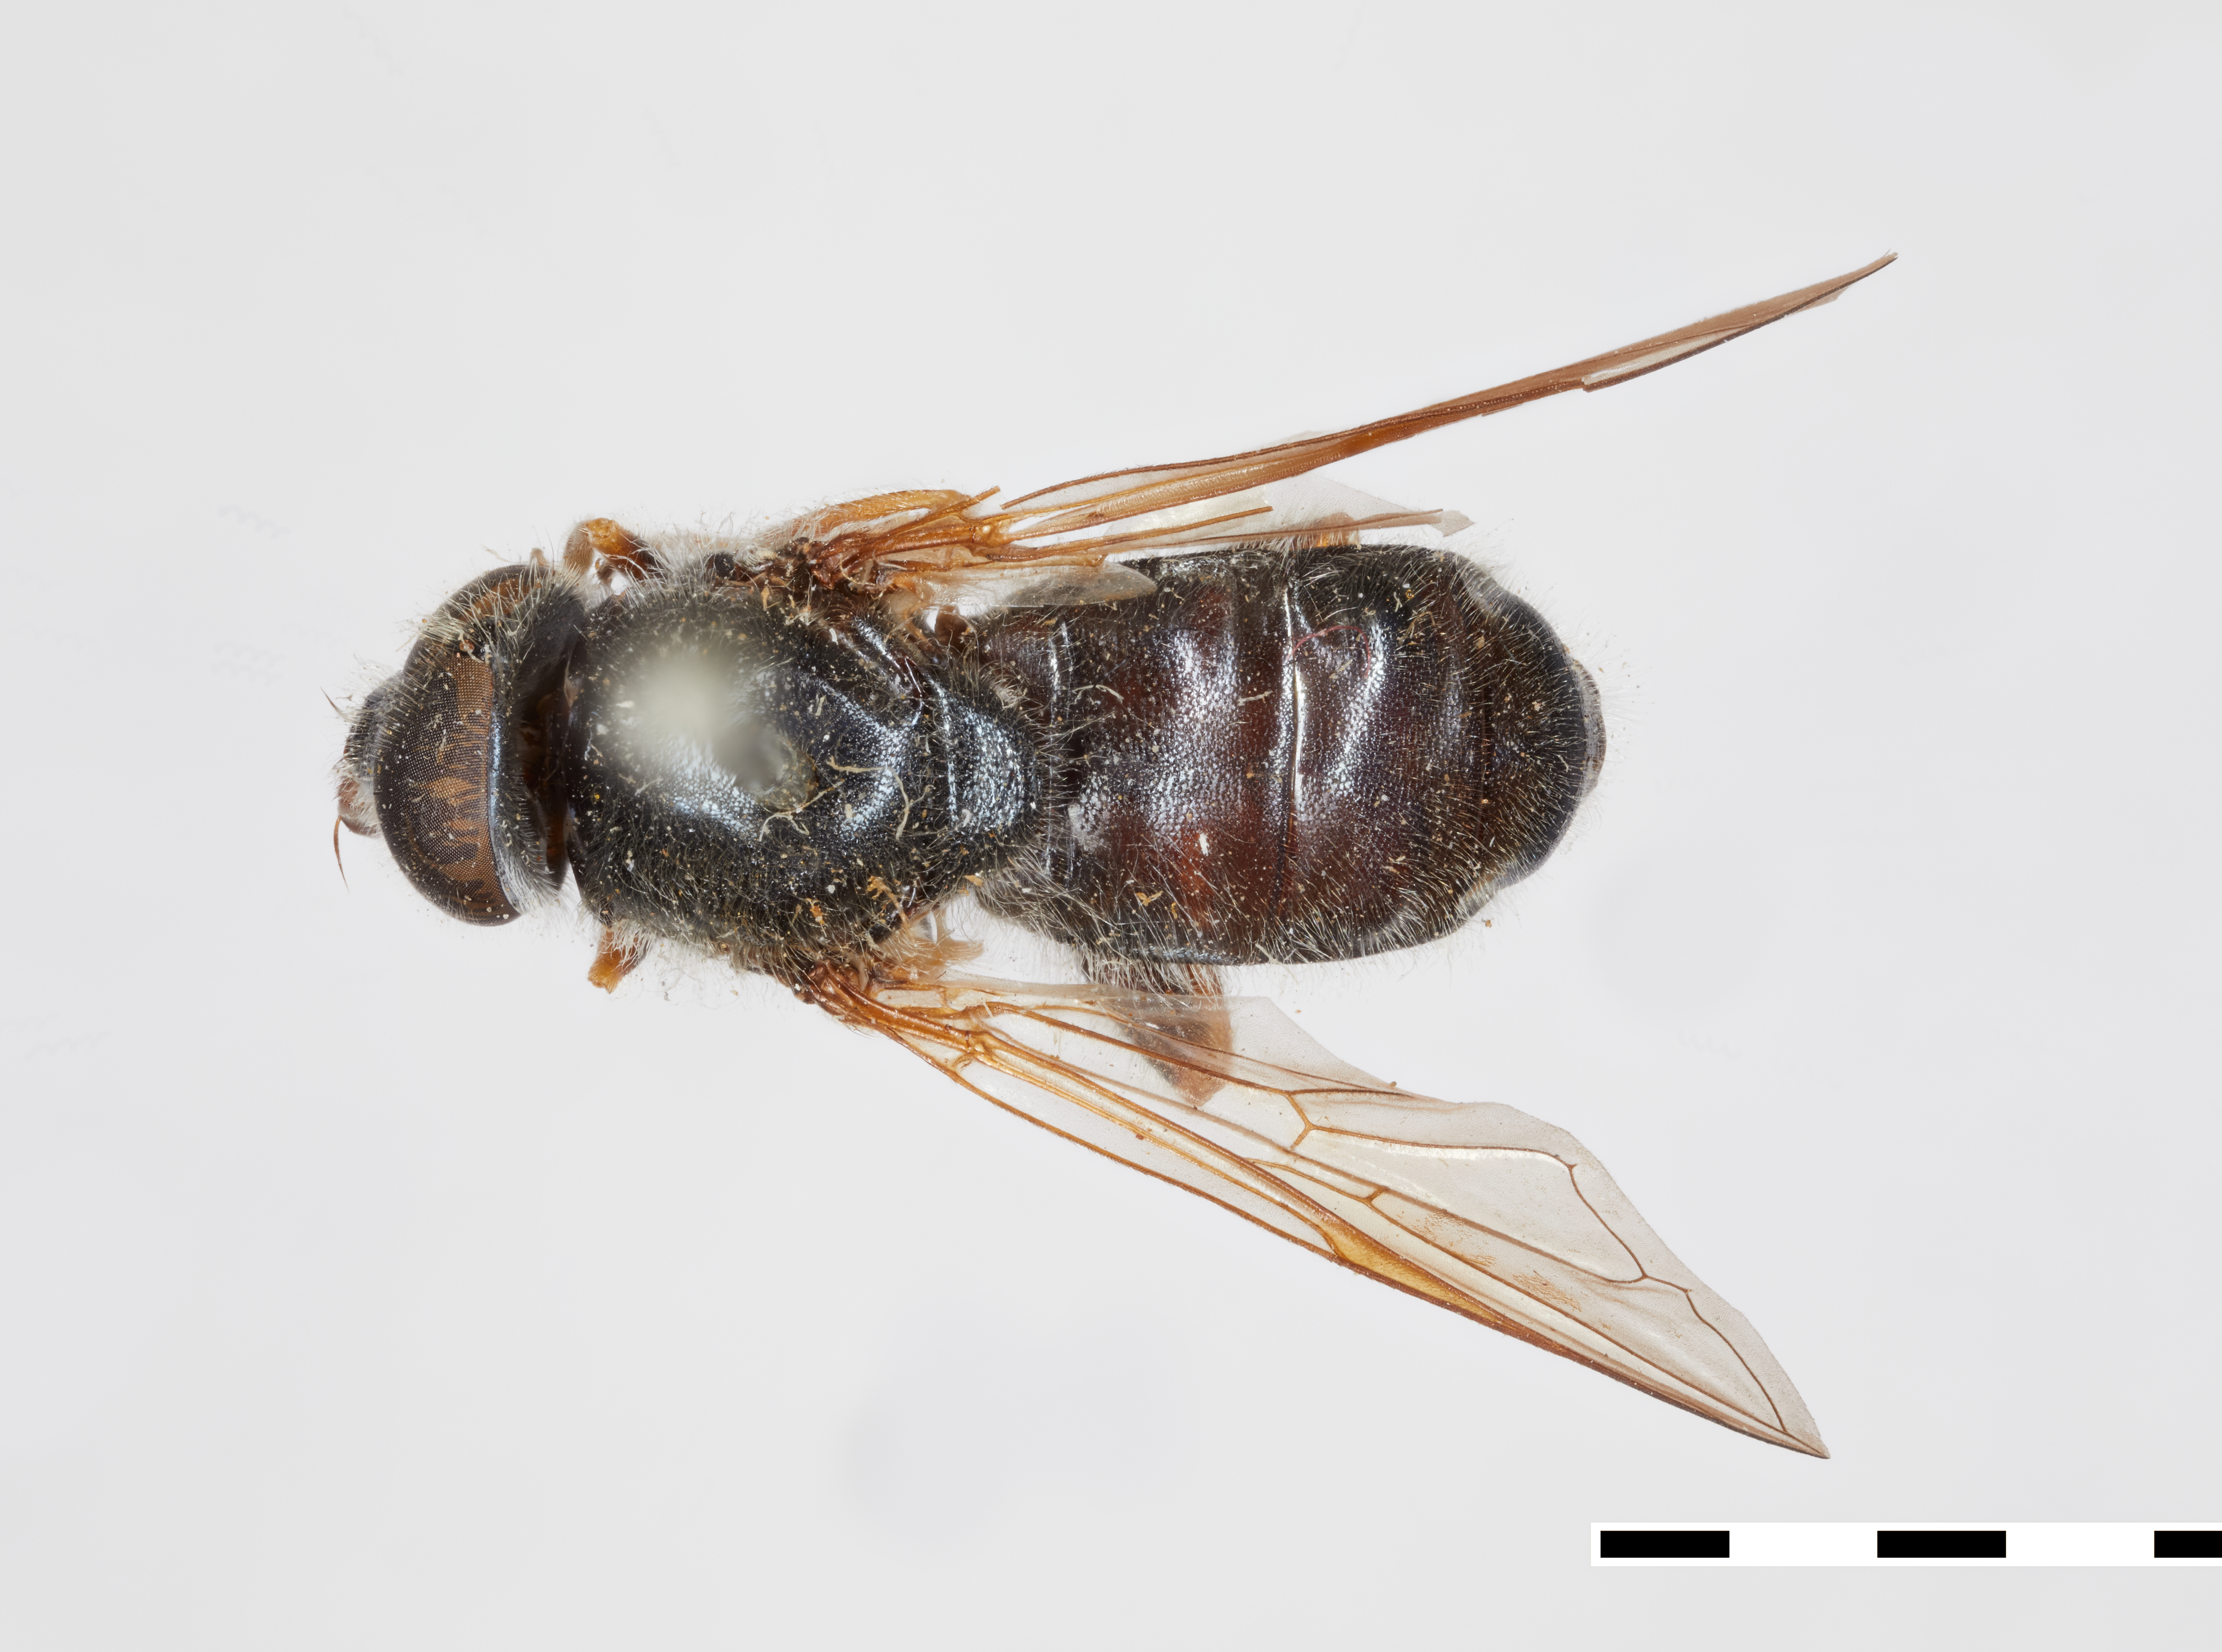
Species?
Pipiza albipilosa
